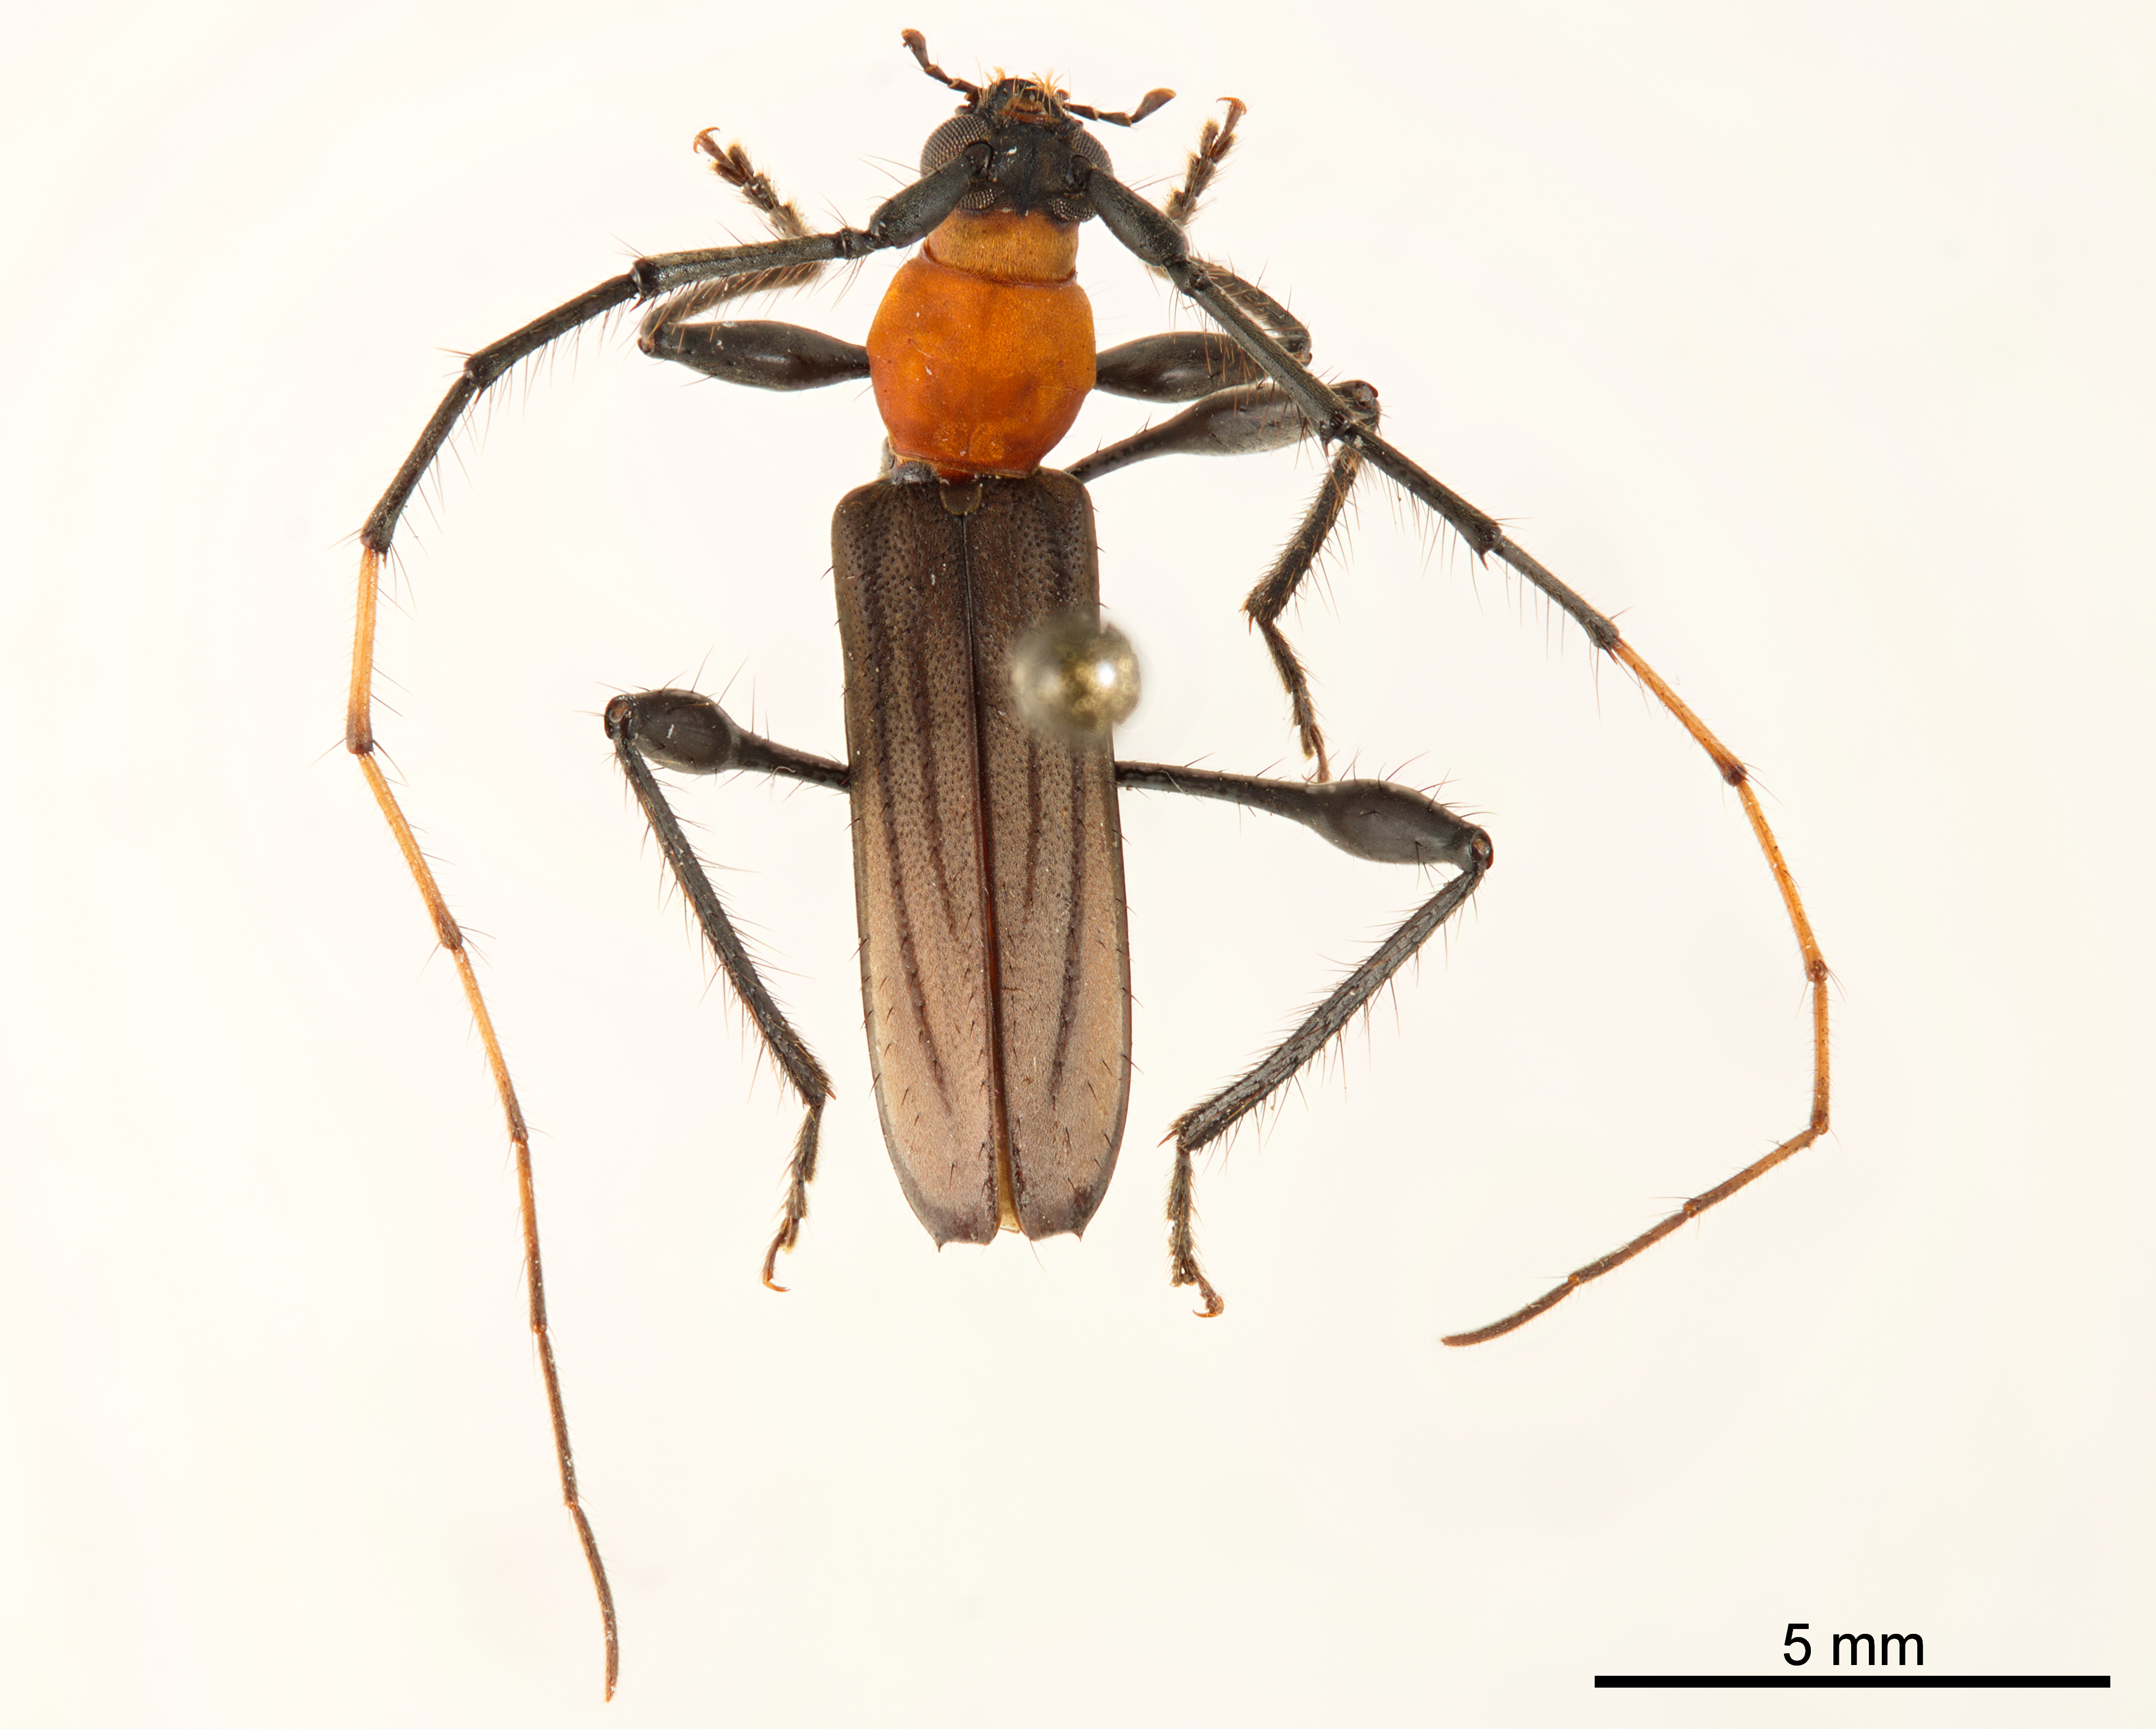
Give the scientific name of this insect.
Terpnissa listropterima
